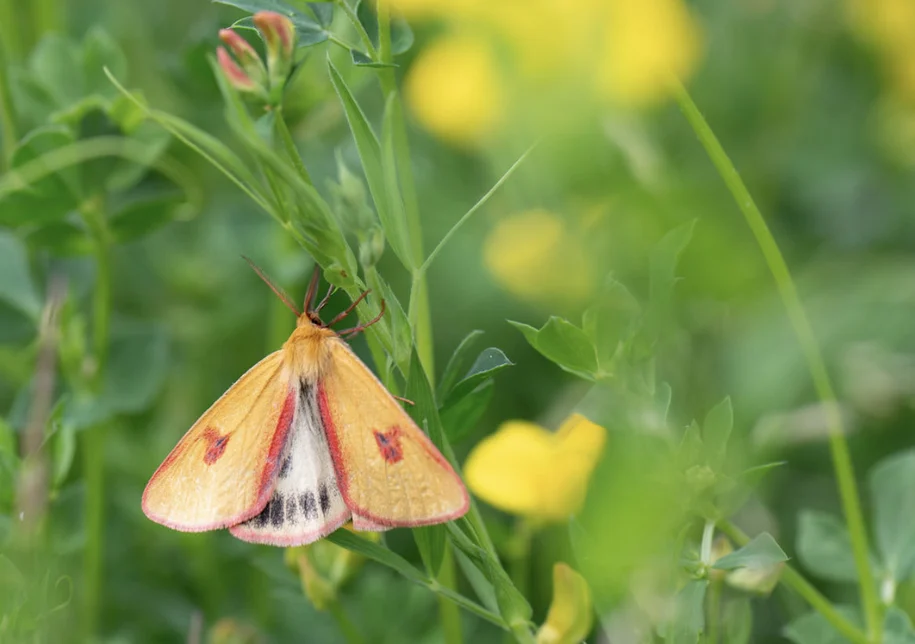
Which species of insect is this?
Diacrisia sannio
